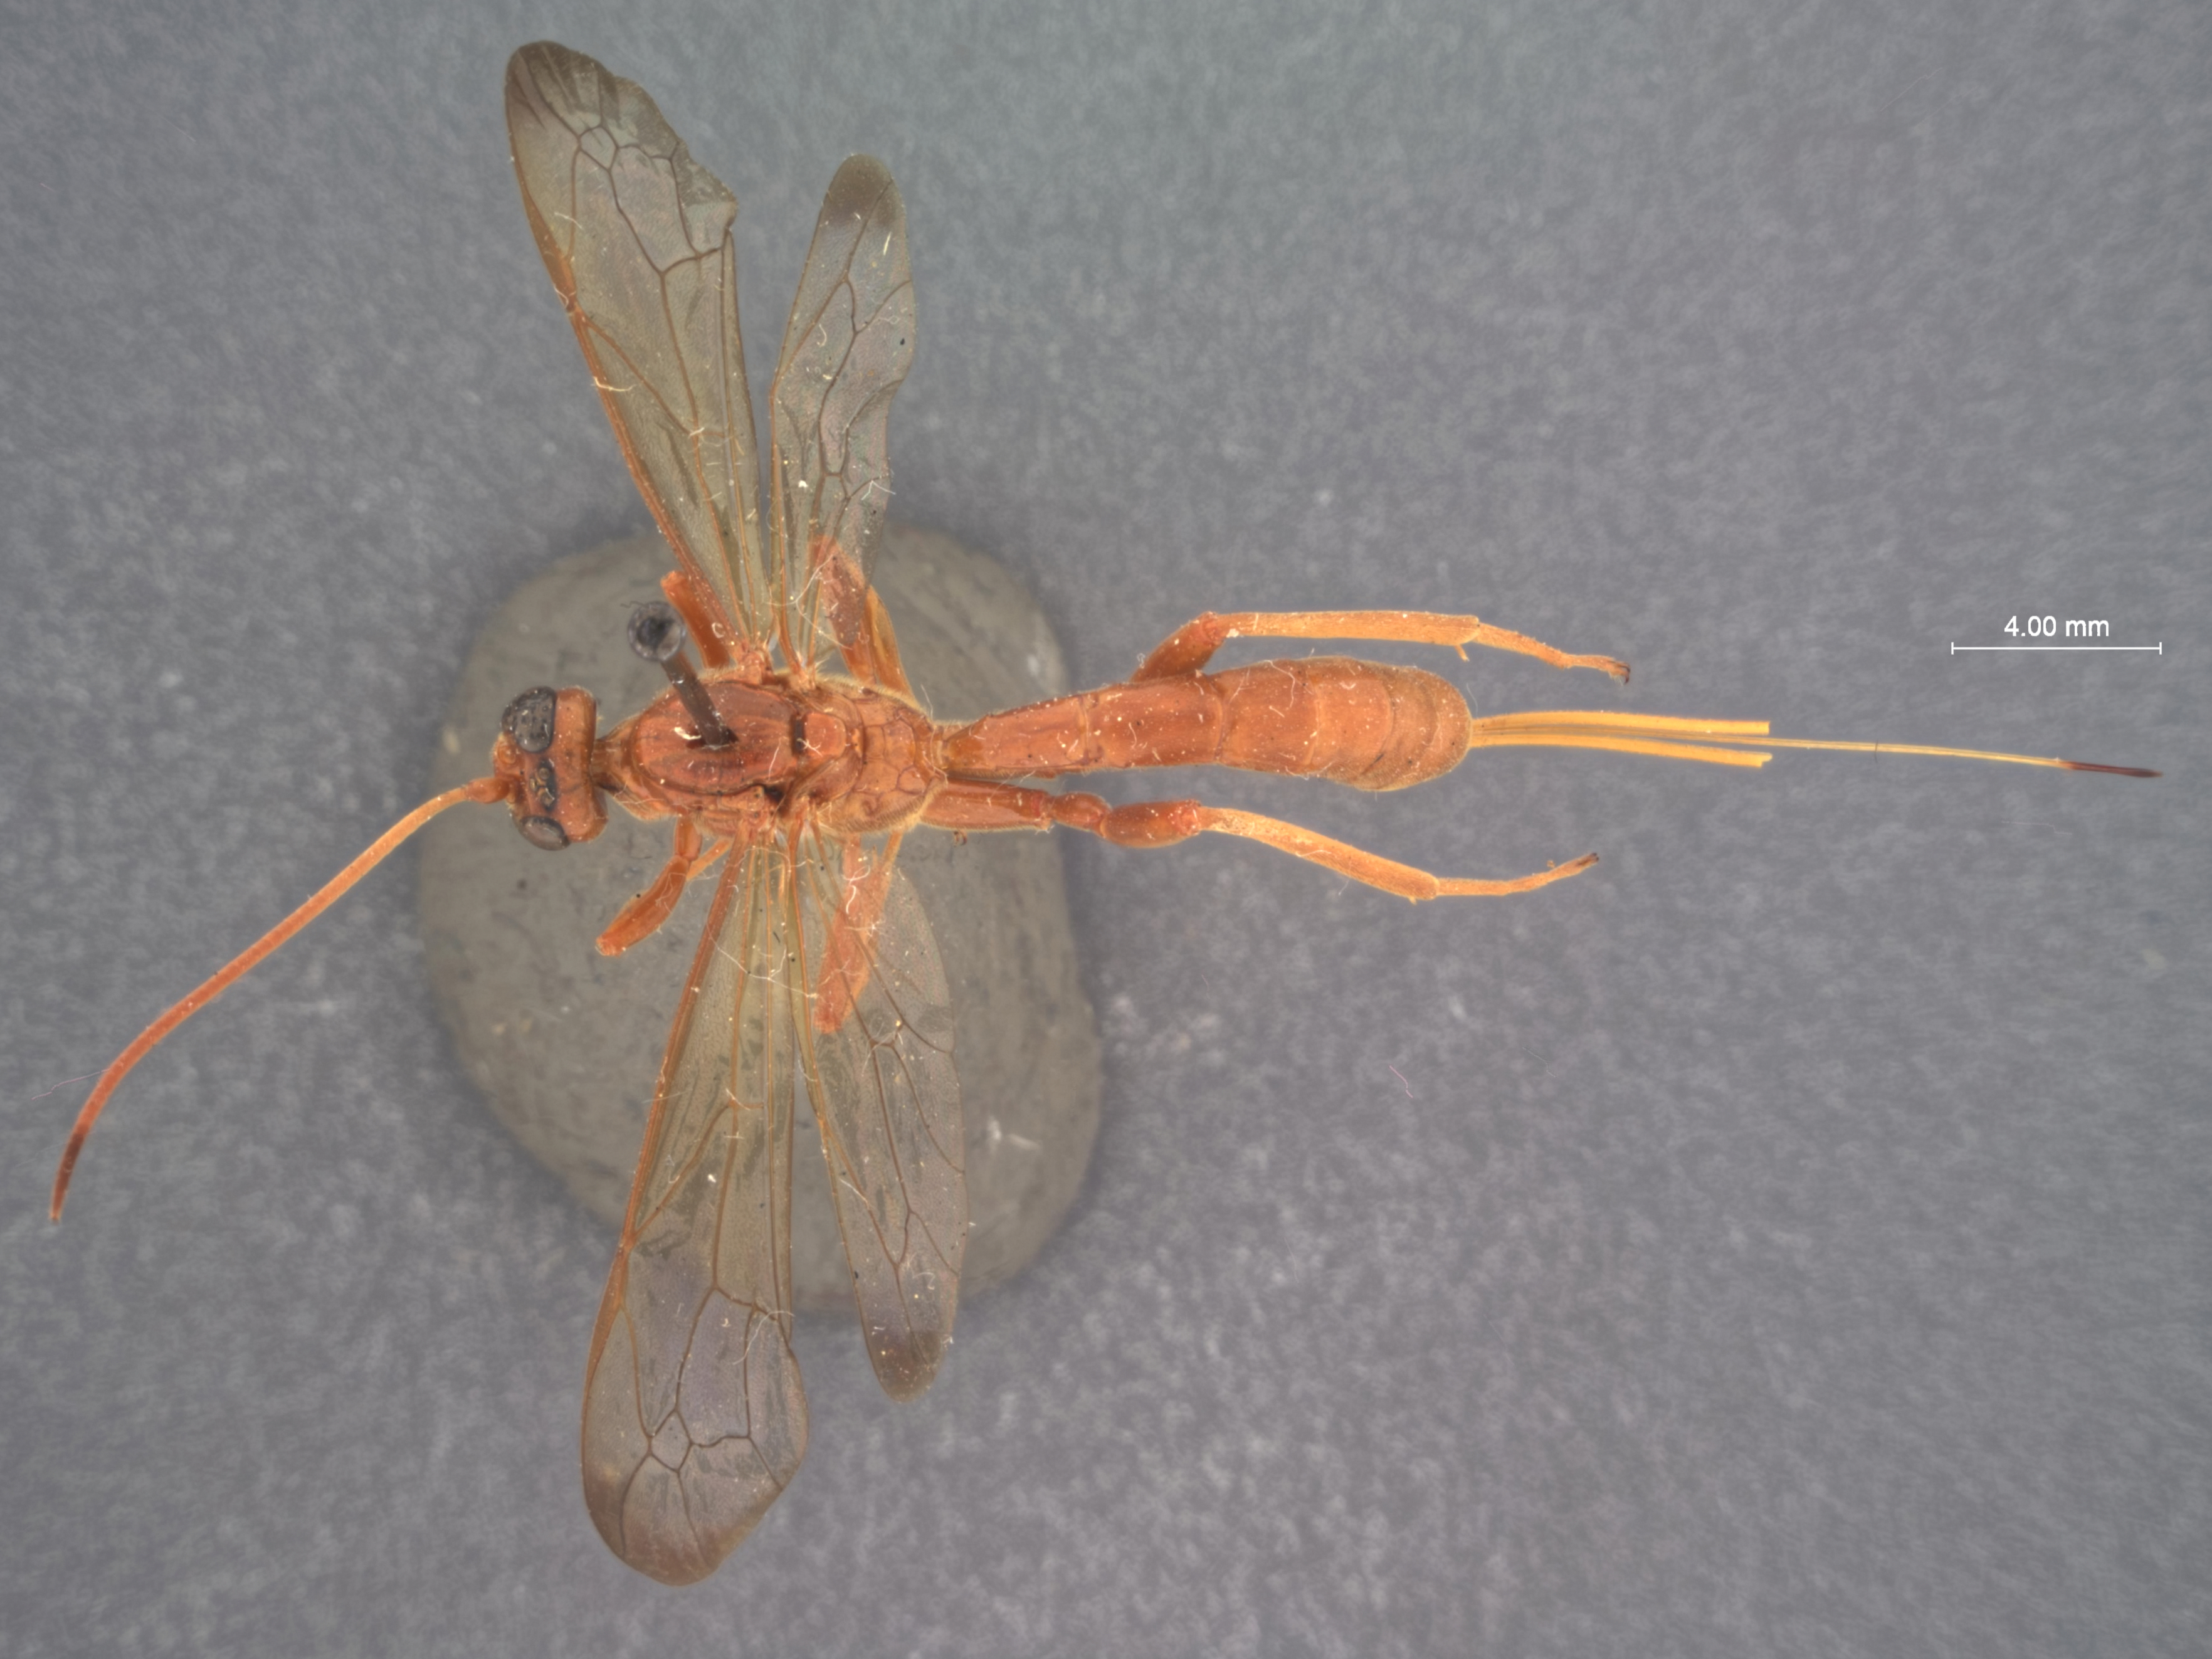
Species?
Labena tinctipennis
